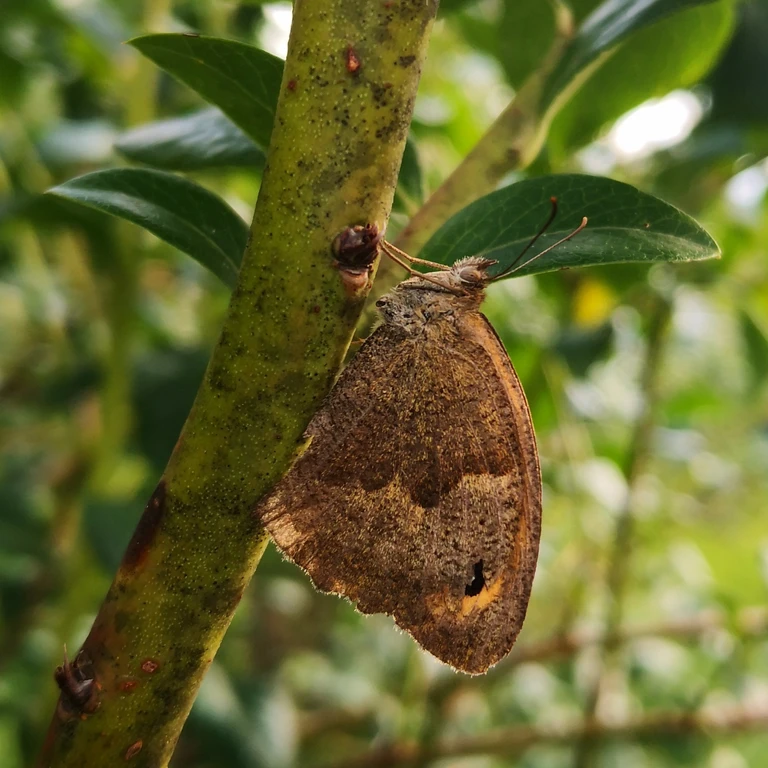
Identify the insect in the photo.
Maniola jurtina
